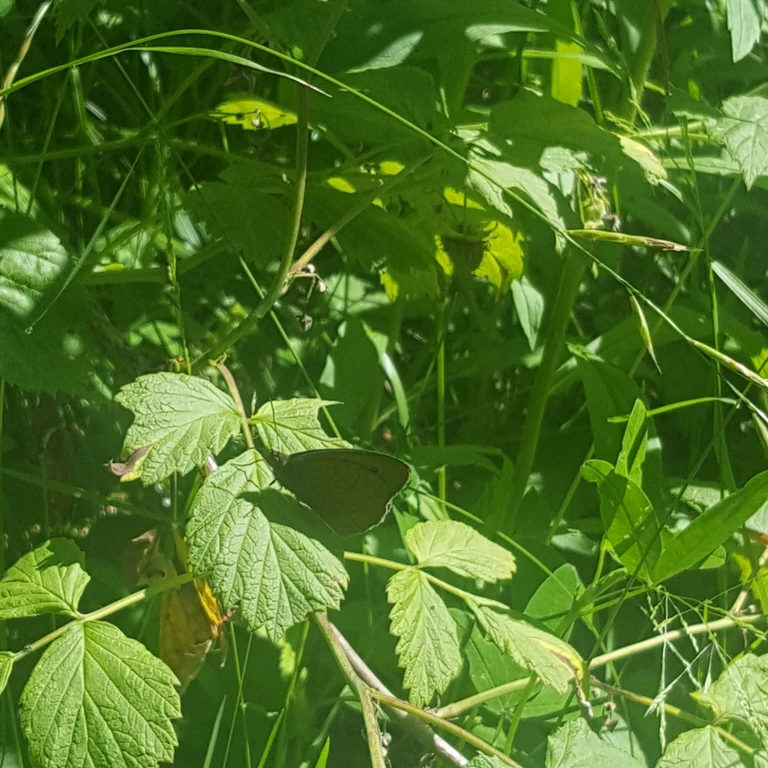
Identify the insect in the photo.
Maniola jurtina
